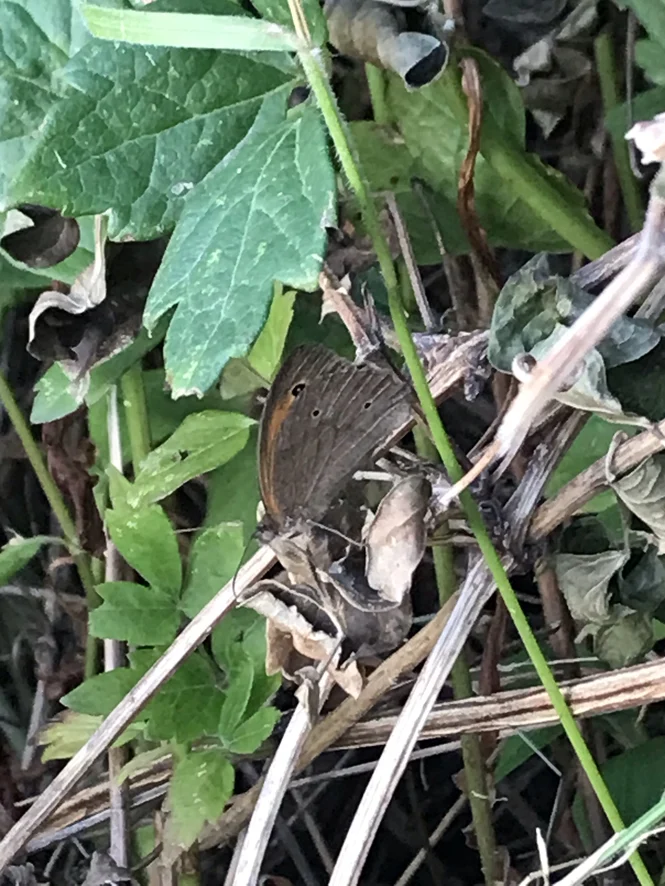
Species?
Maniola jurtina
